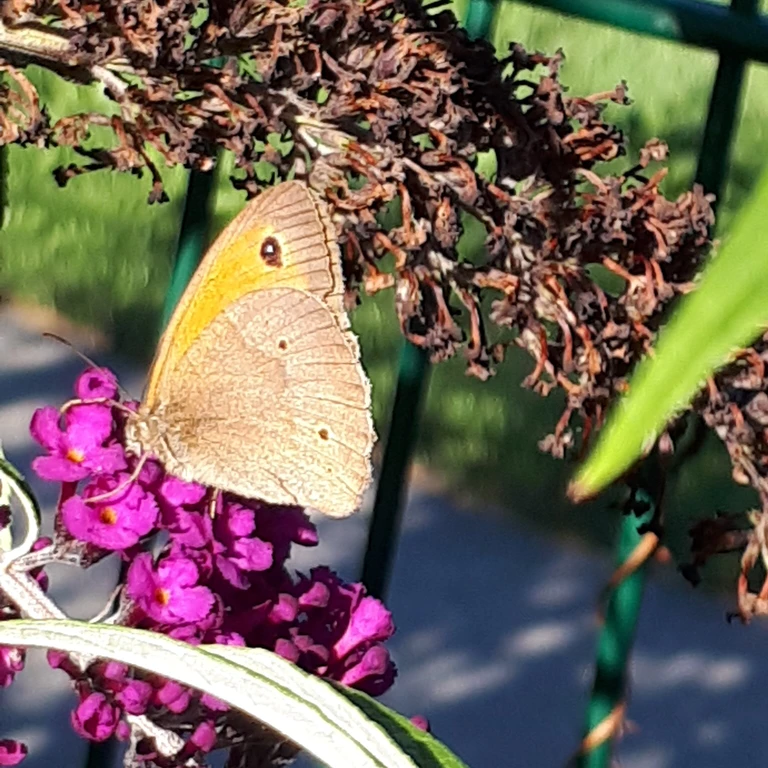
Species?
Maniola jurtina
